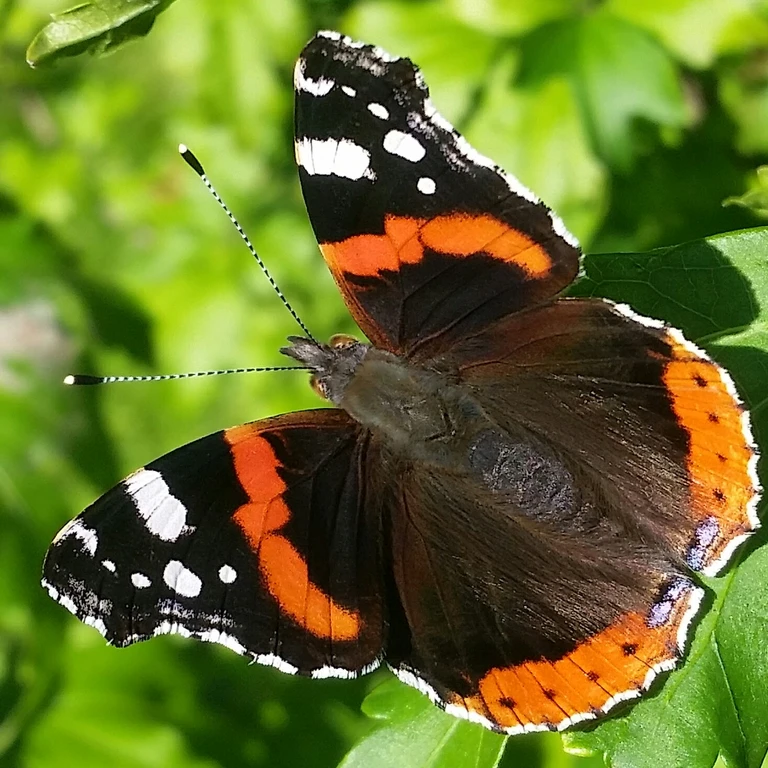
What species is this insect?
Vanessa atalanta
